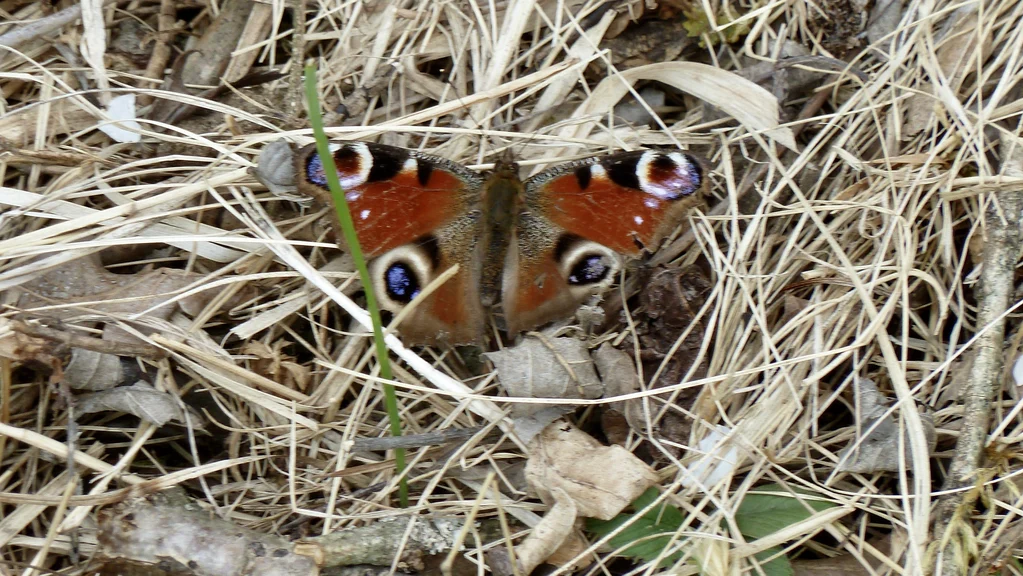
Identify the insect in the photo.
Aglais io
